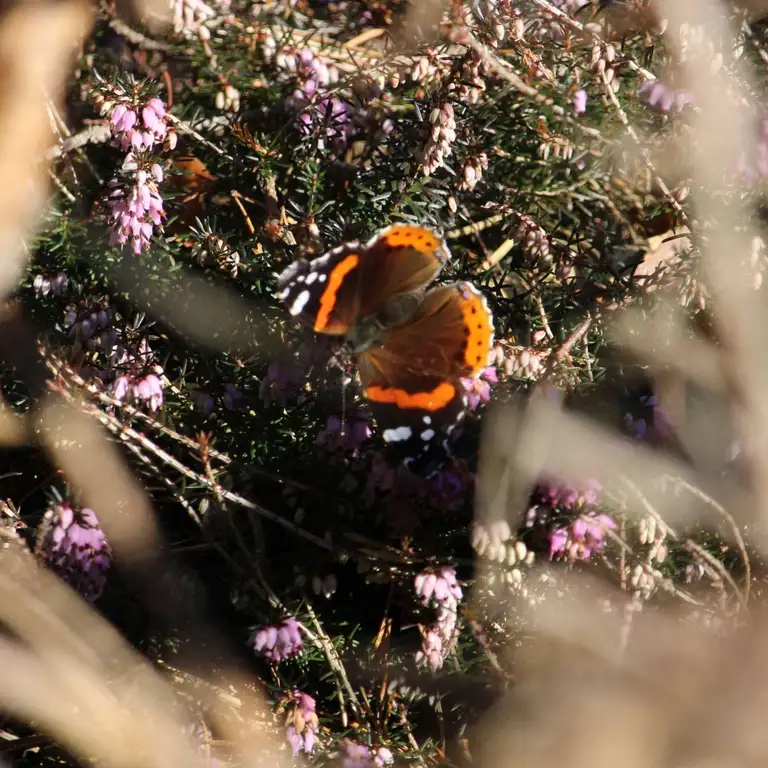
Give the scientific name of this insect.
Vanessa atalanta
